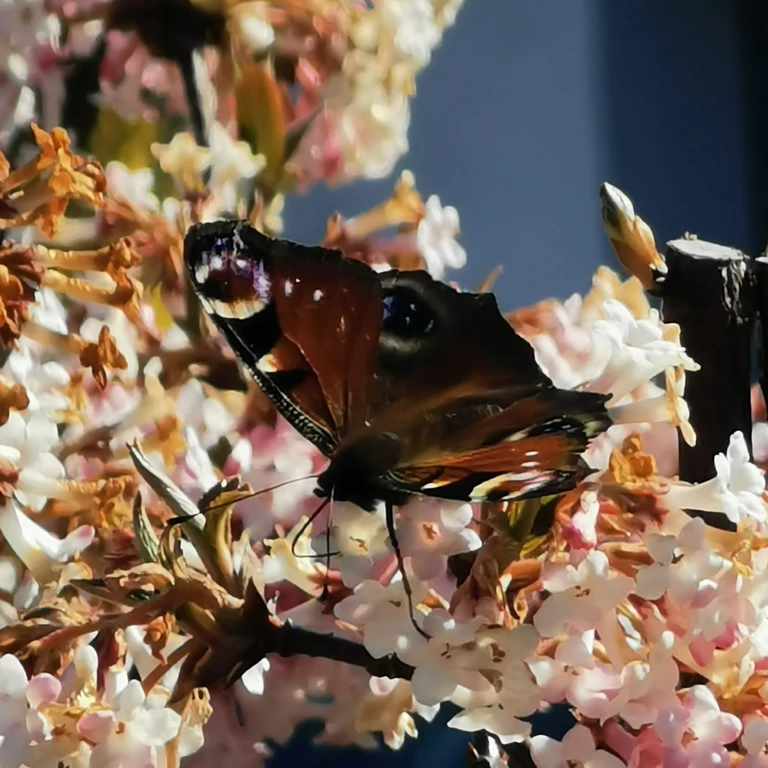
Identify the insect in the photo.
Aglais io
